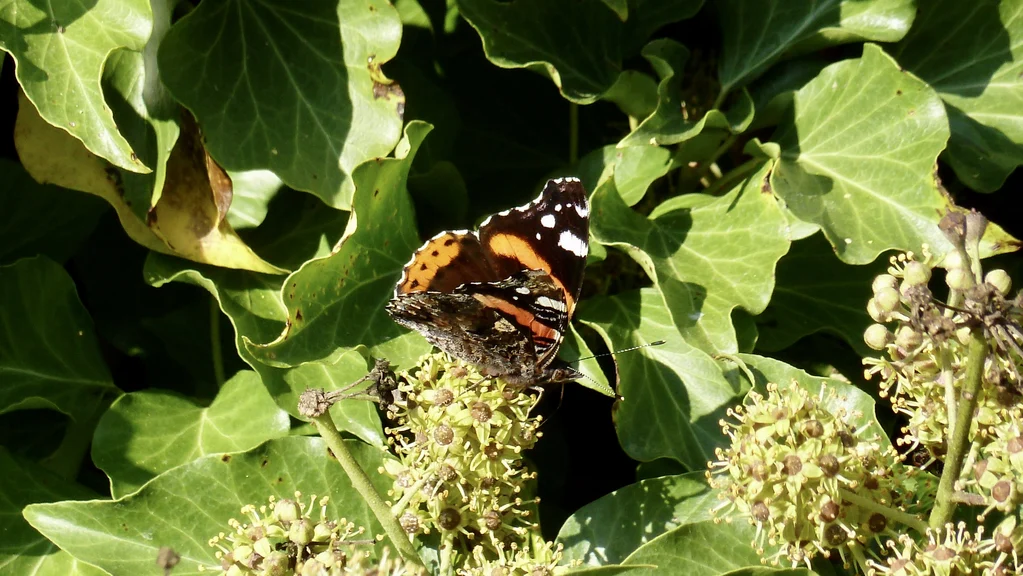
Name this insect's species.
Vanessa atalanta
